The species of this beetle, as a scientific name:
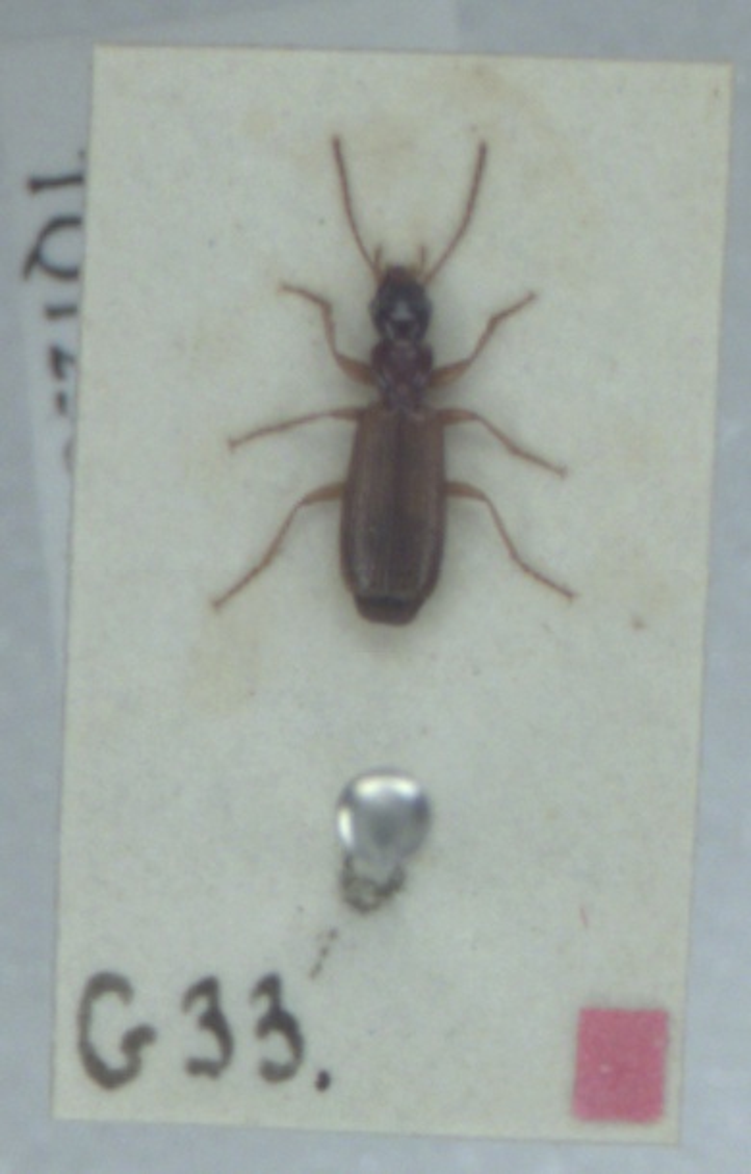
Paradromius linearis
